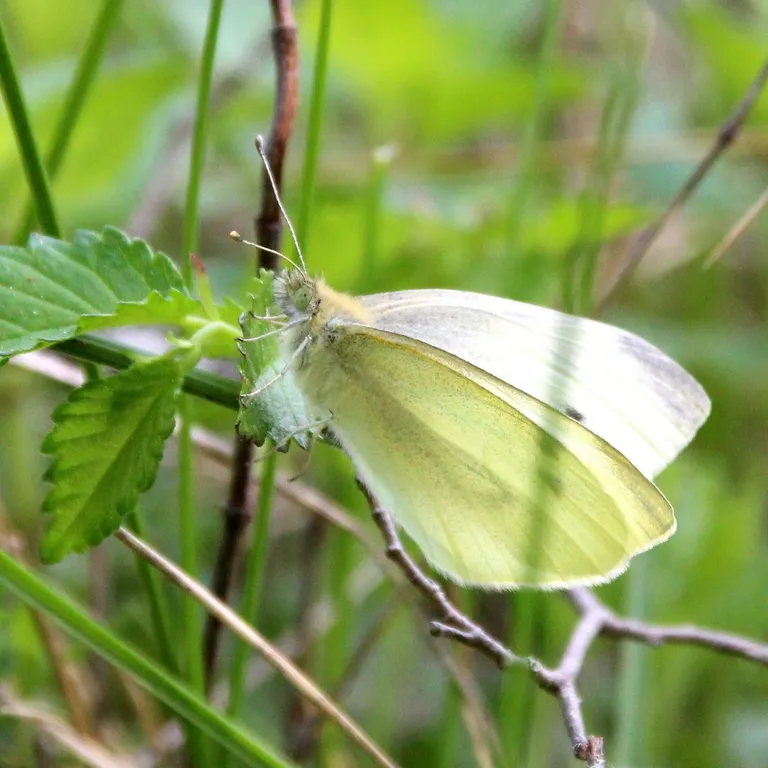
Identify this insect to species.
Pieris rapae
